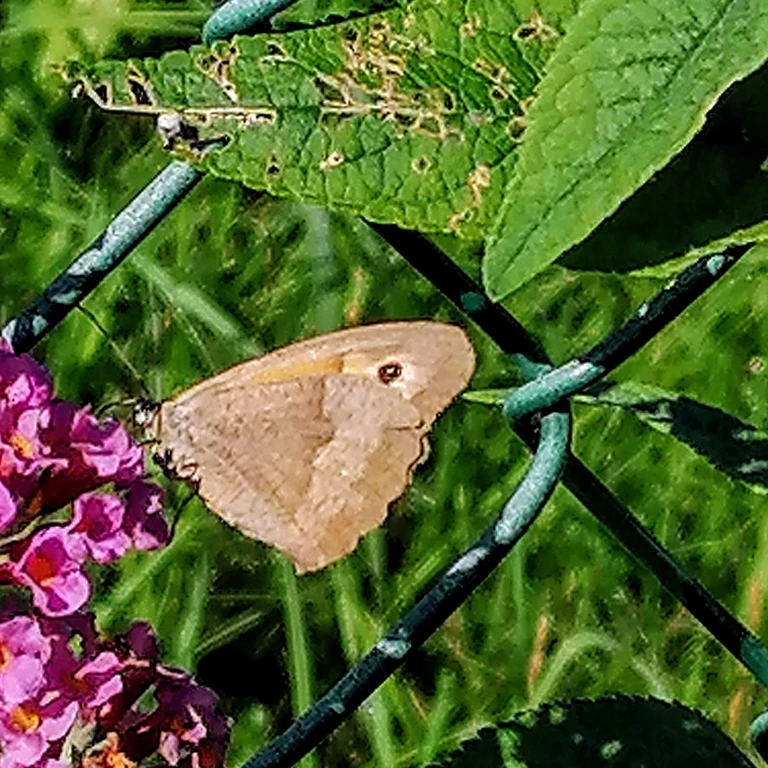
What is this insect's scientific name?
Maniola jurtina
